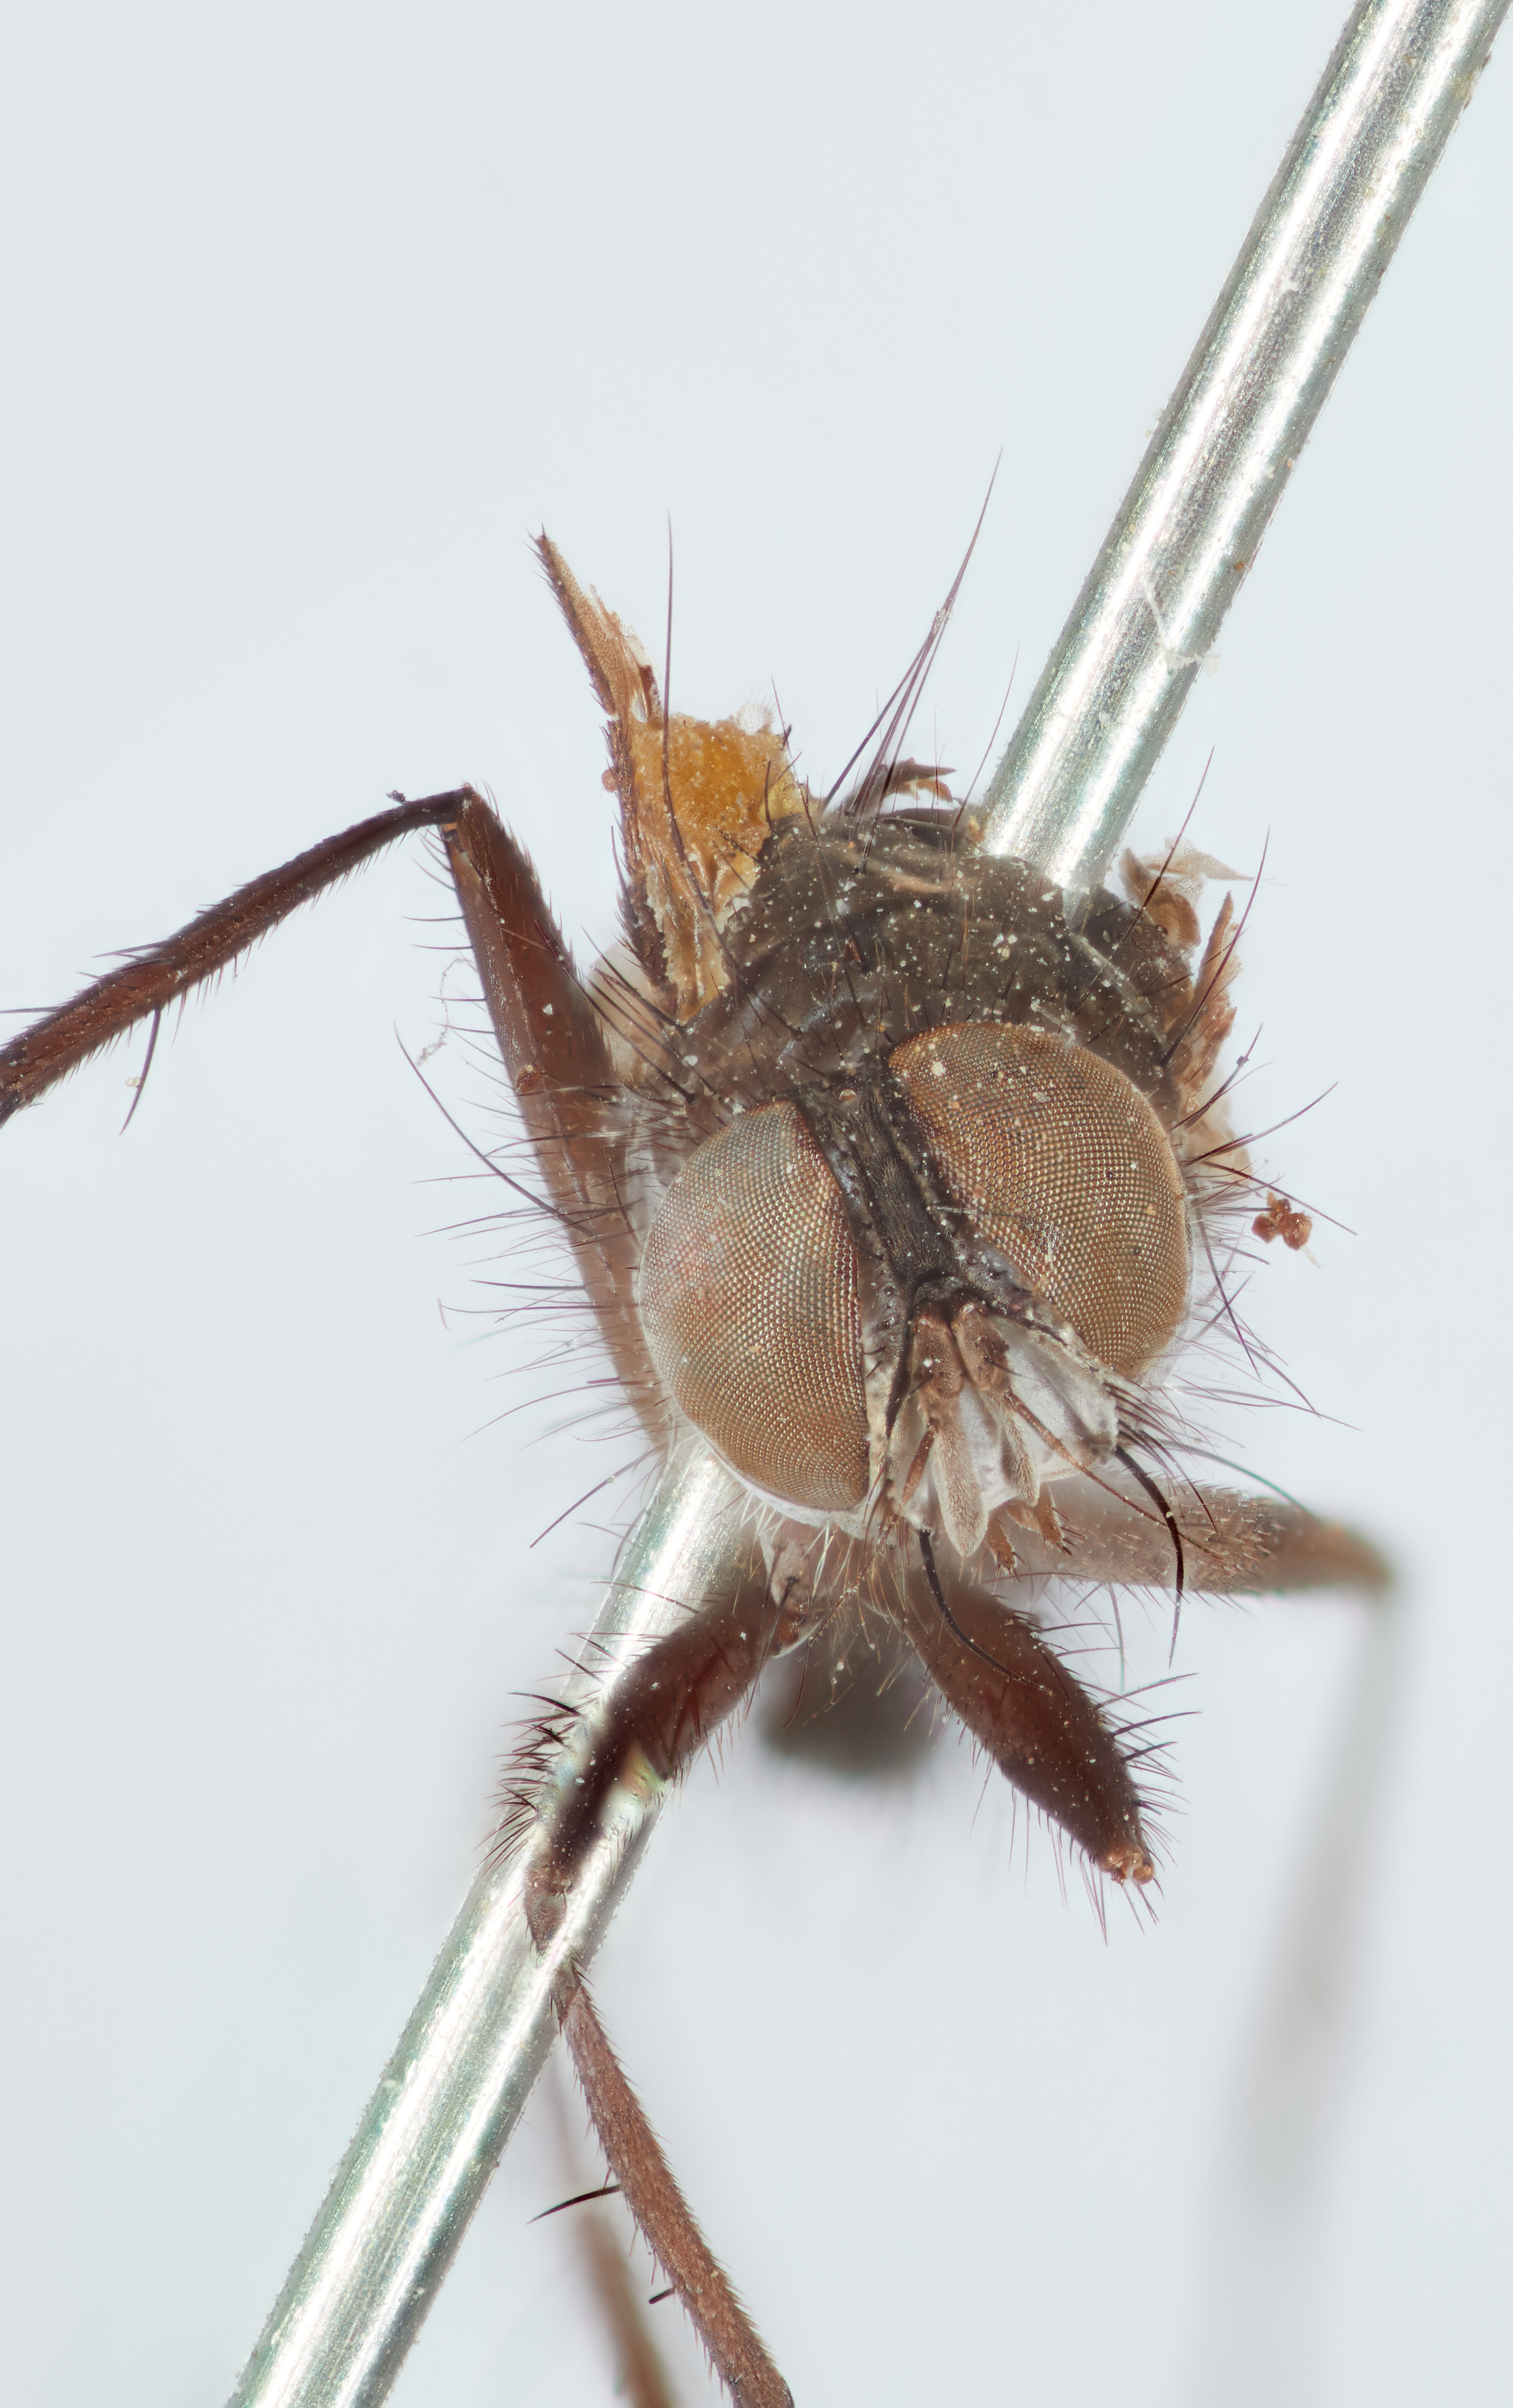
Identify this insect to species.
Celatoria spinosa
